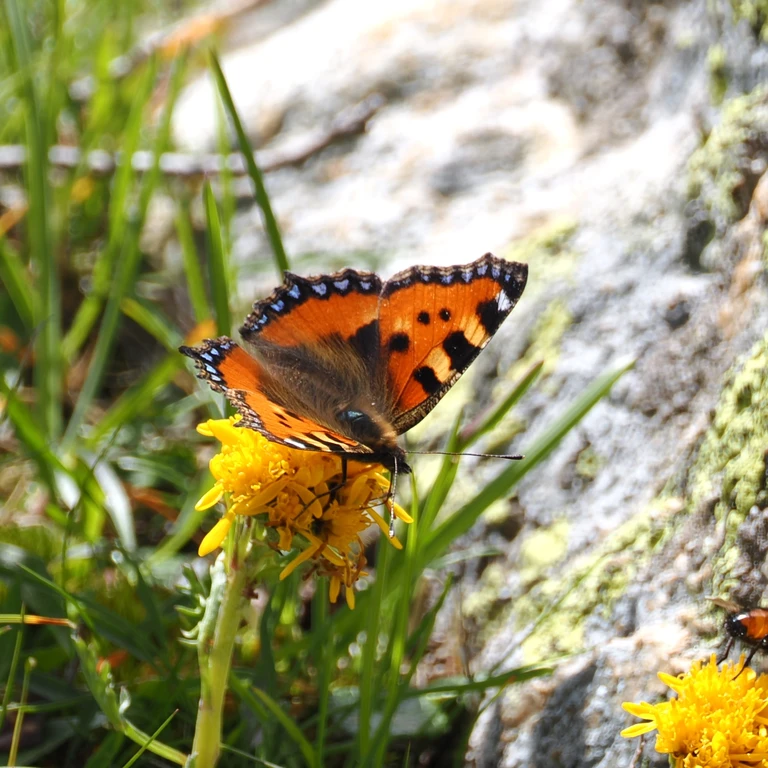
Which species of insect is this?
Aglais urticae
